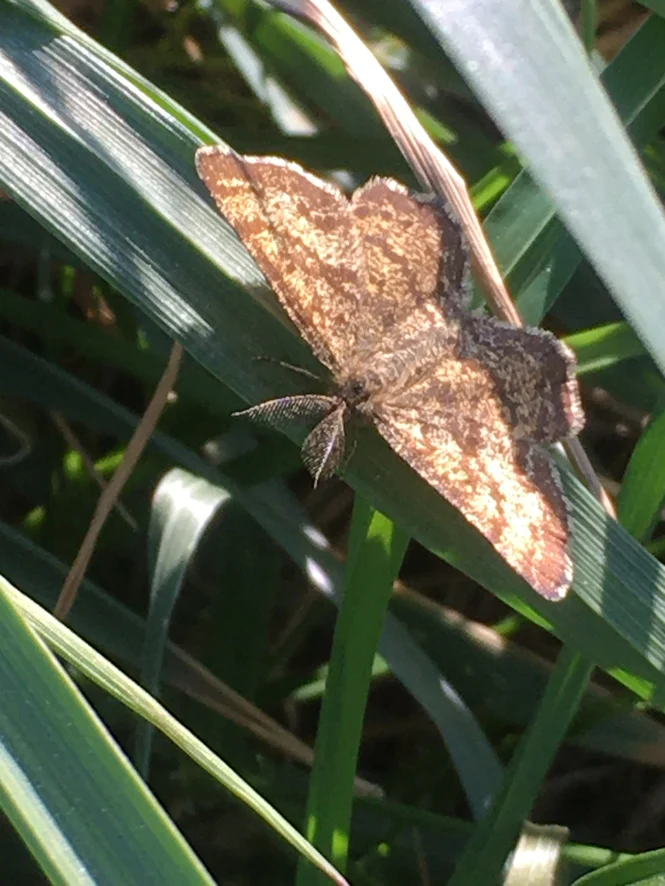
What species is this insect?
Ematurga atomaria
